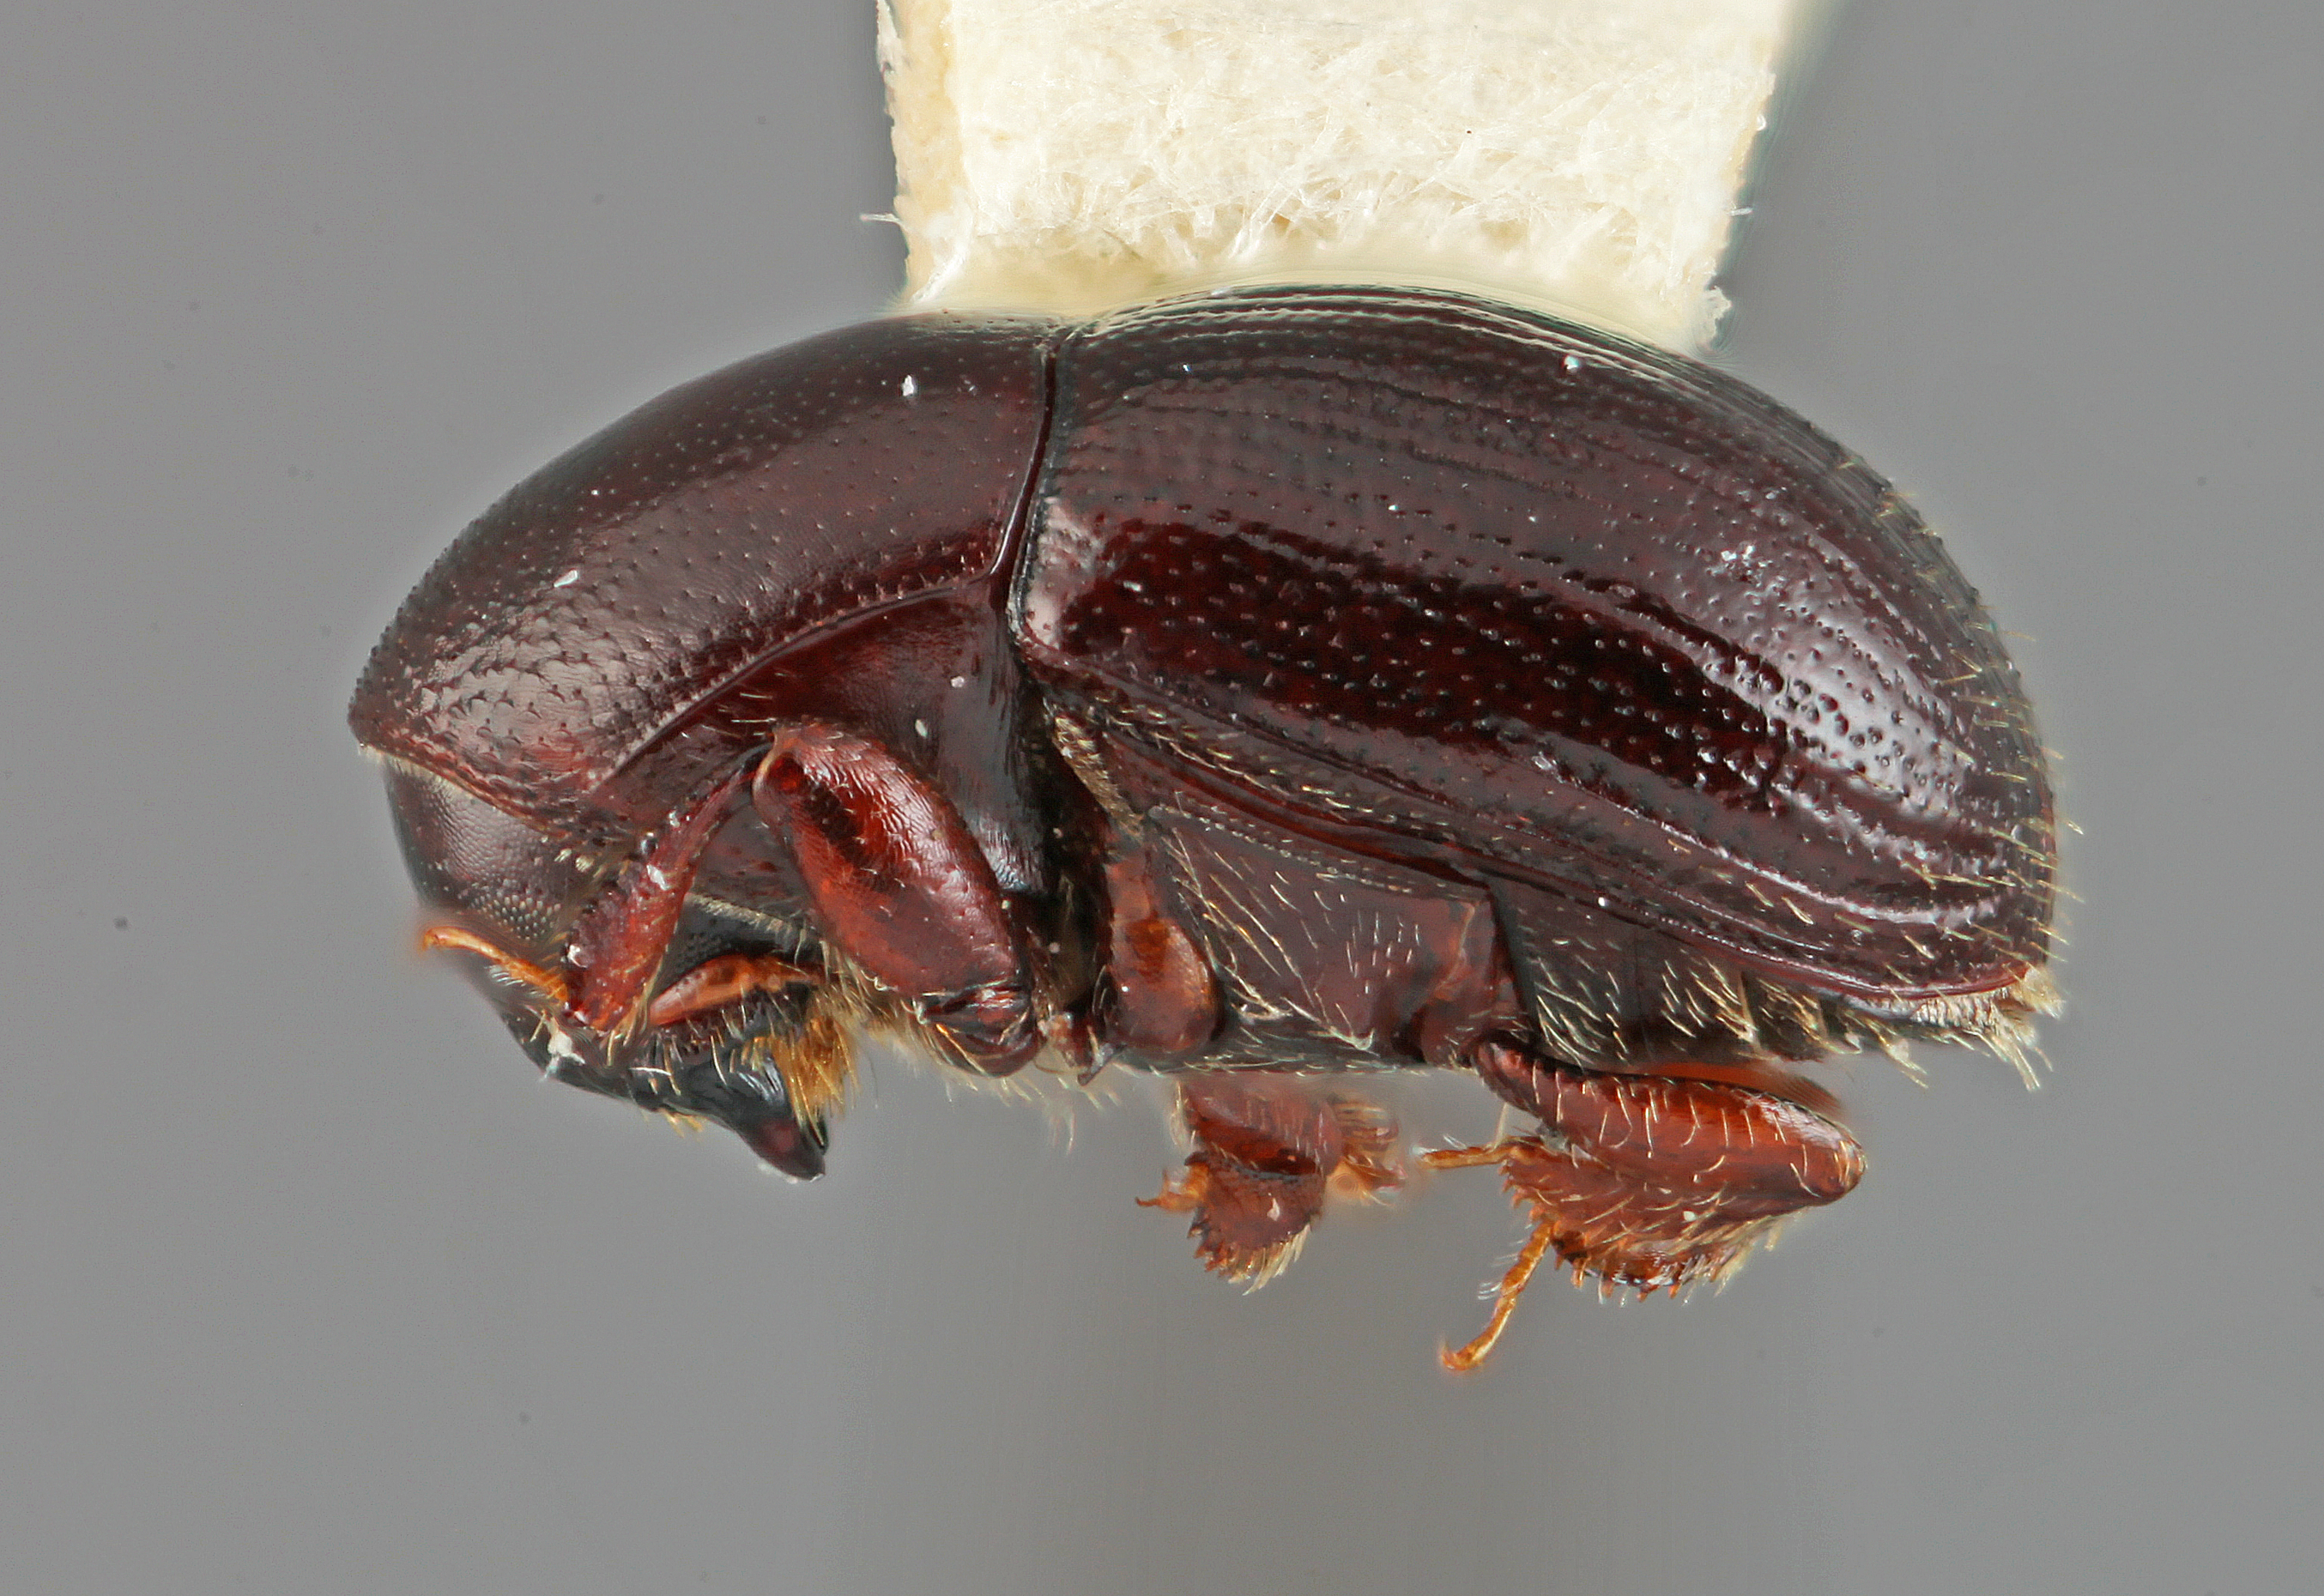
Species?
Prionosceles panamensis
